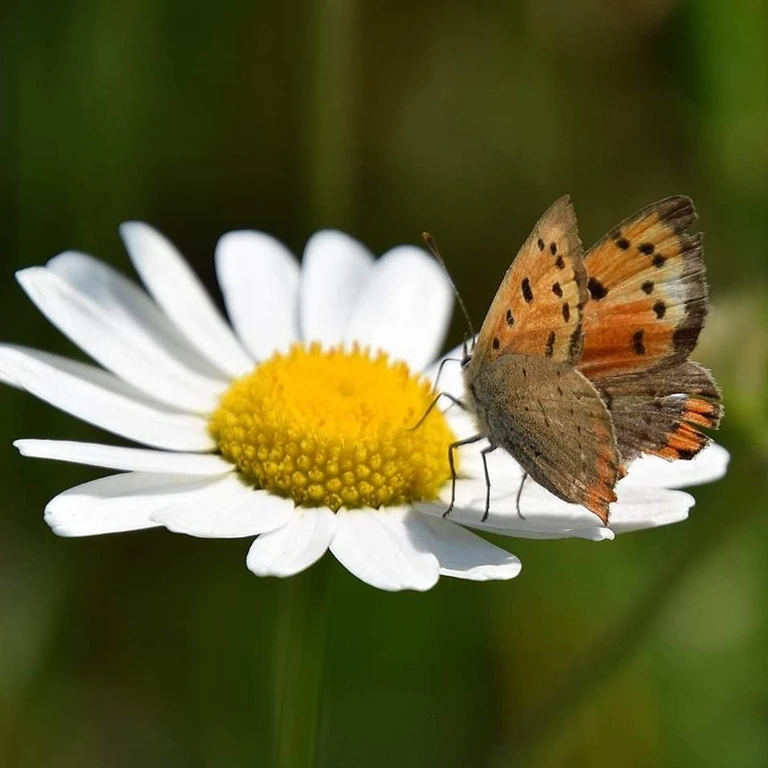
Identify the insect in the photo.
Lycaena phlaeas
